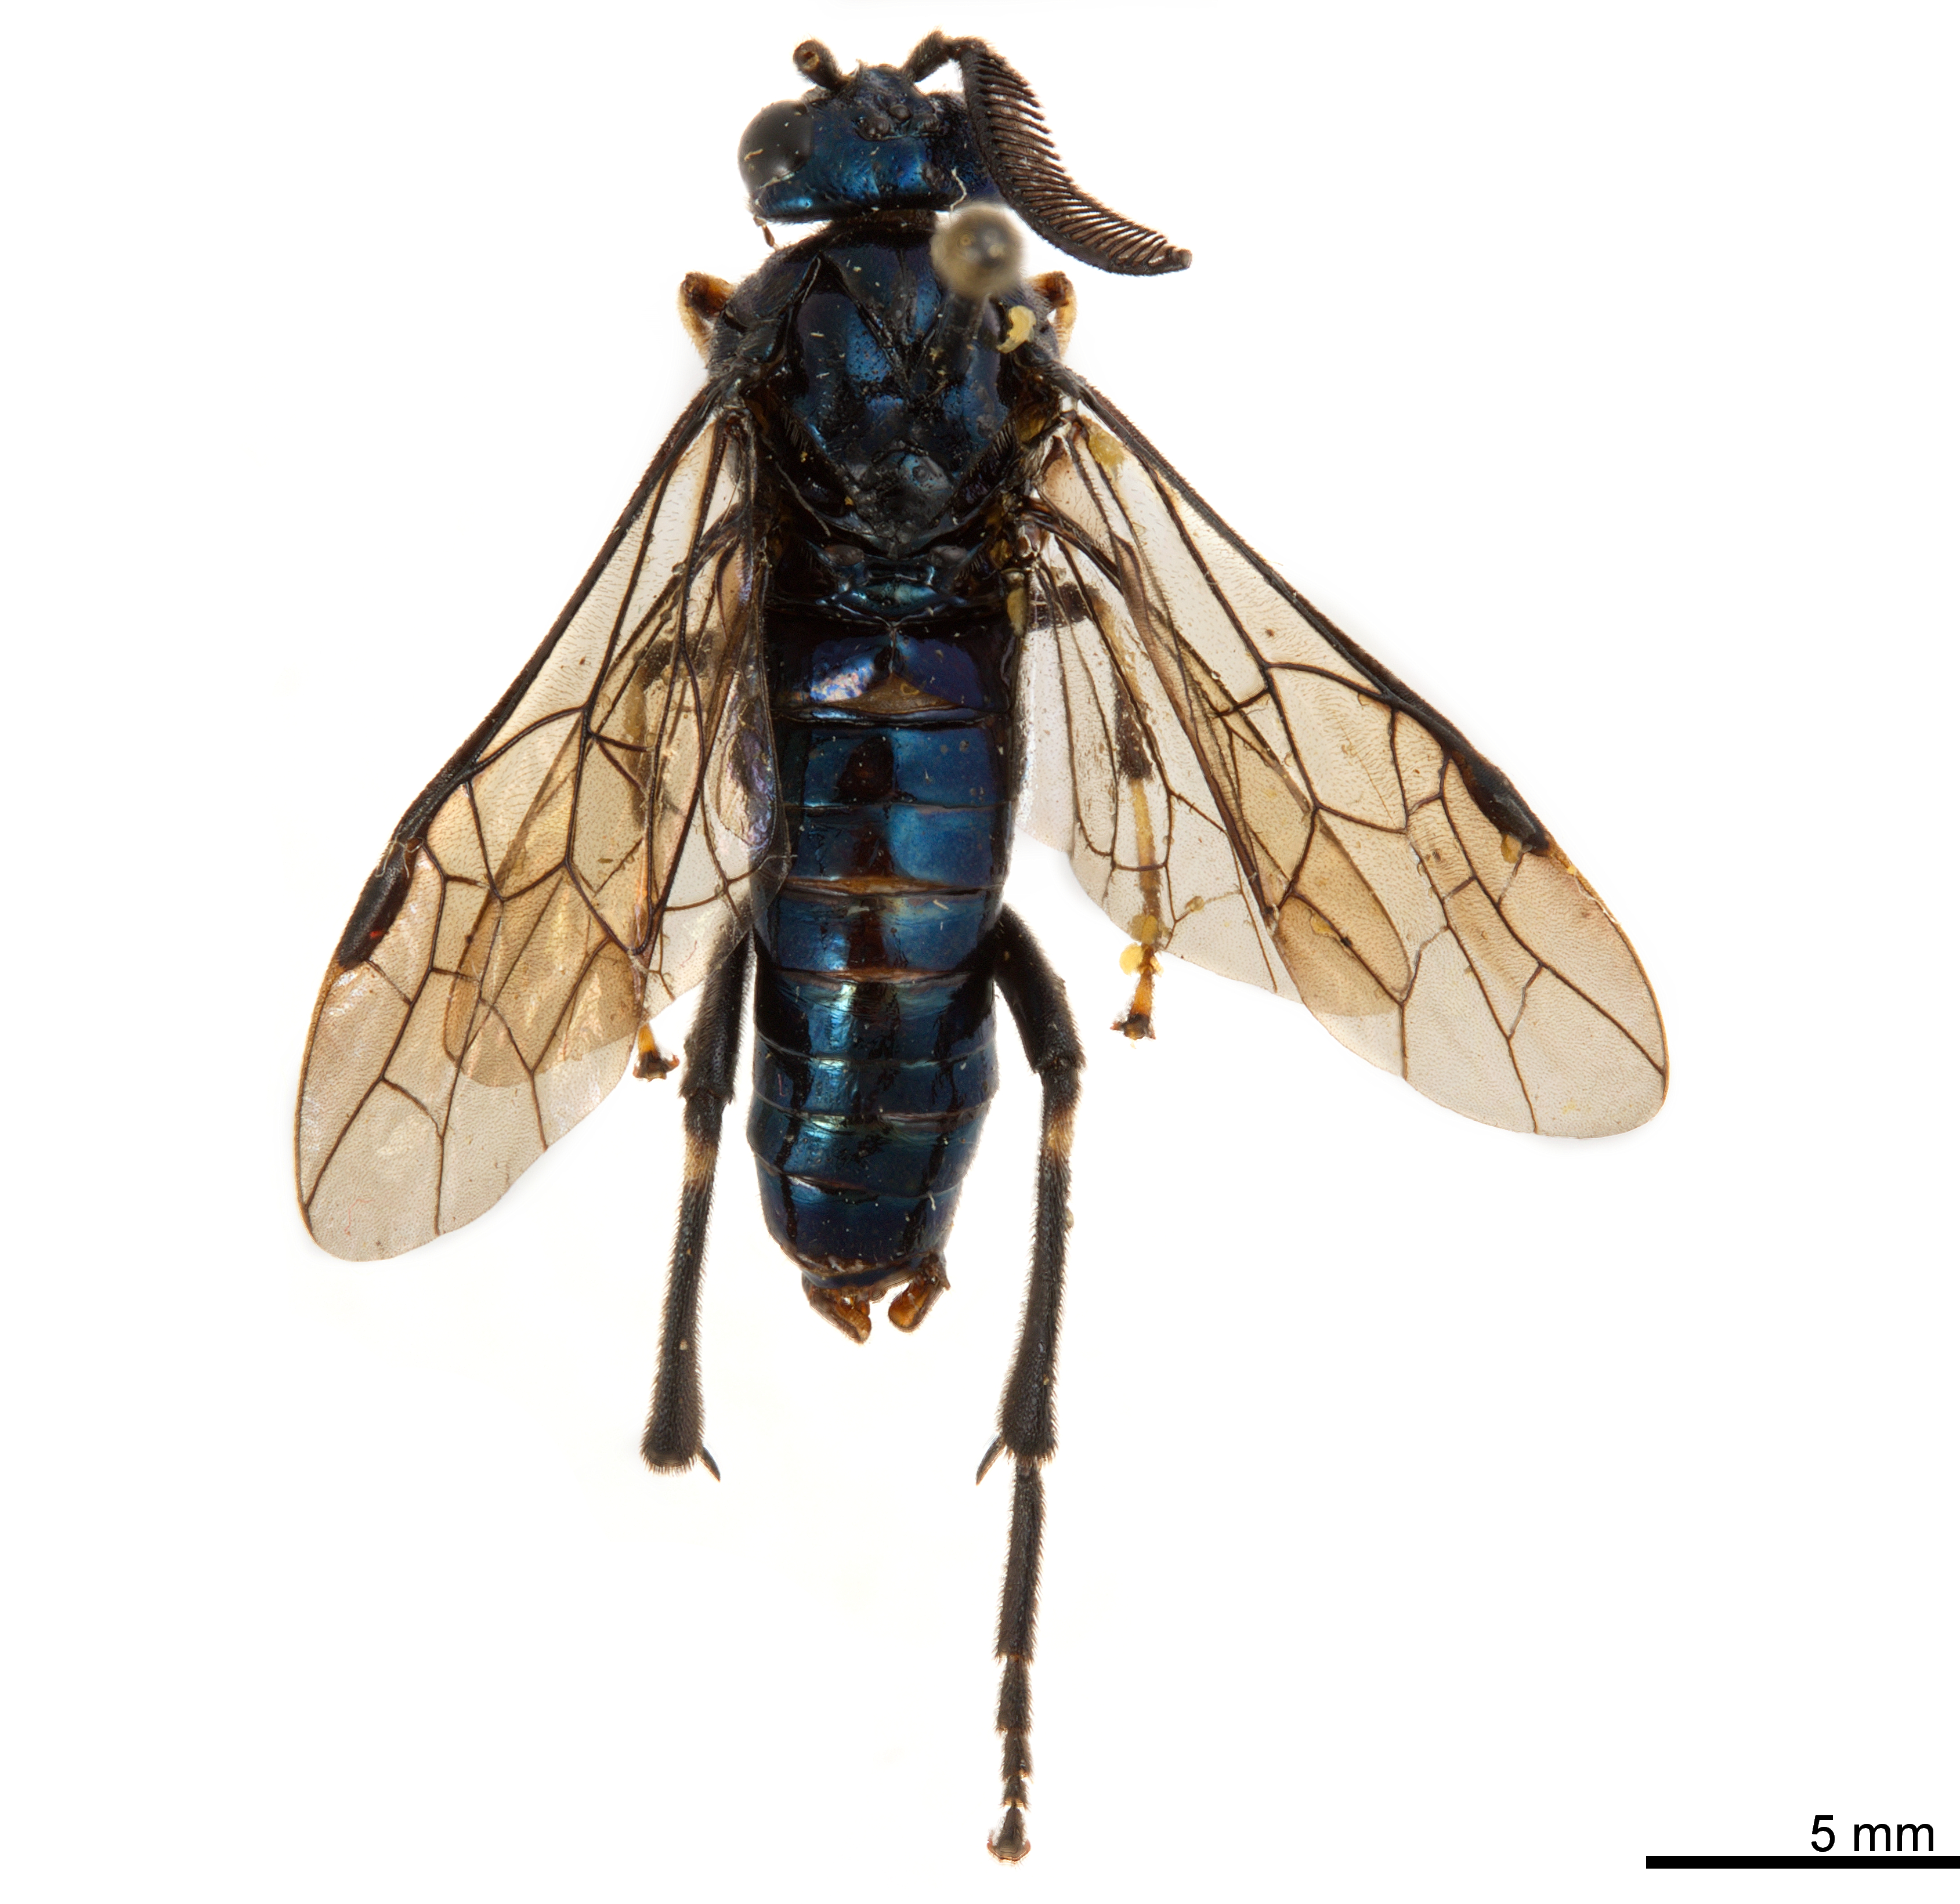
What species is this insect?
Cladiucha insolita
